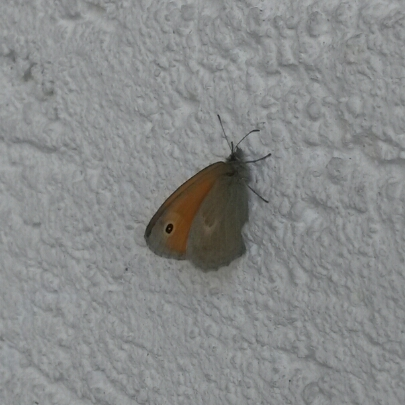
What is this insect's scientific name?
Coenonympha pamphilus
